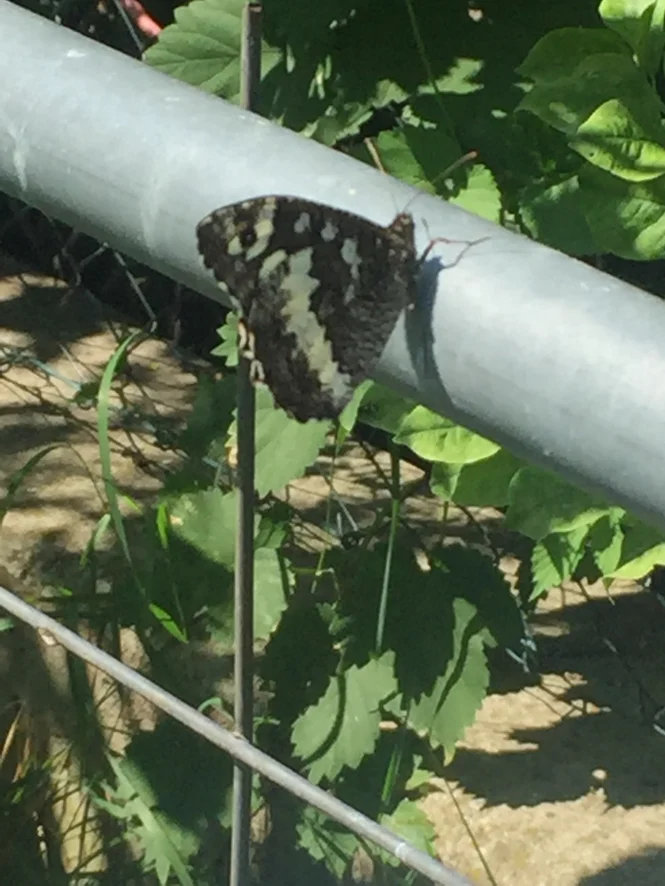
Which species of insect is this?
Brintesia circe
